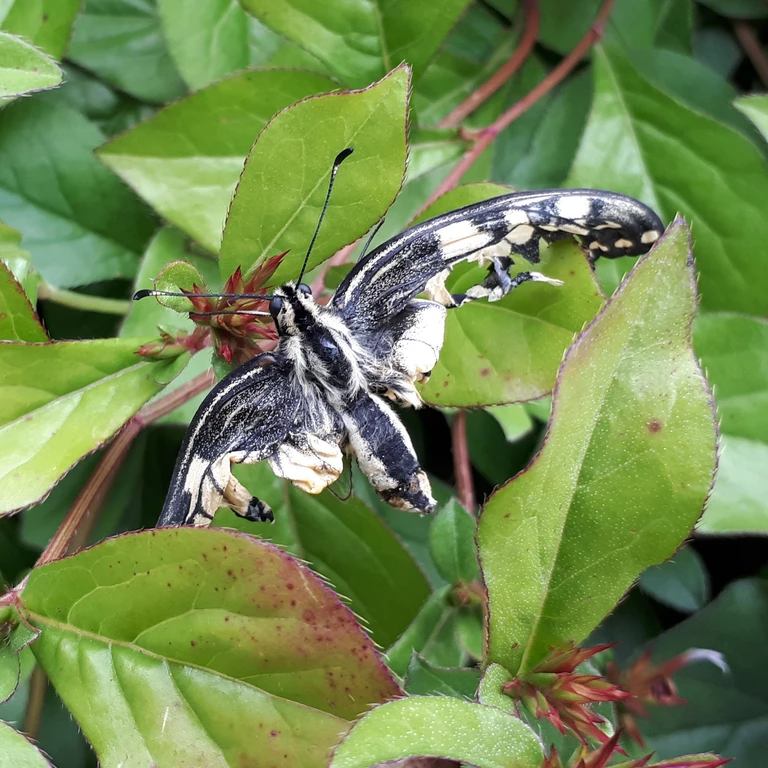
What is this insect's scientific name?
Papilio machaon
